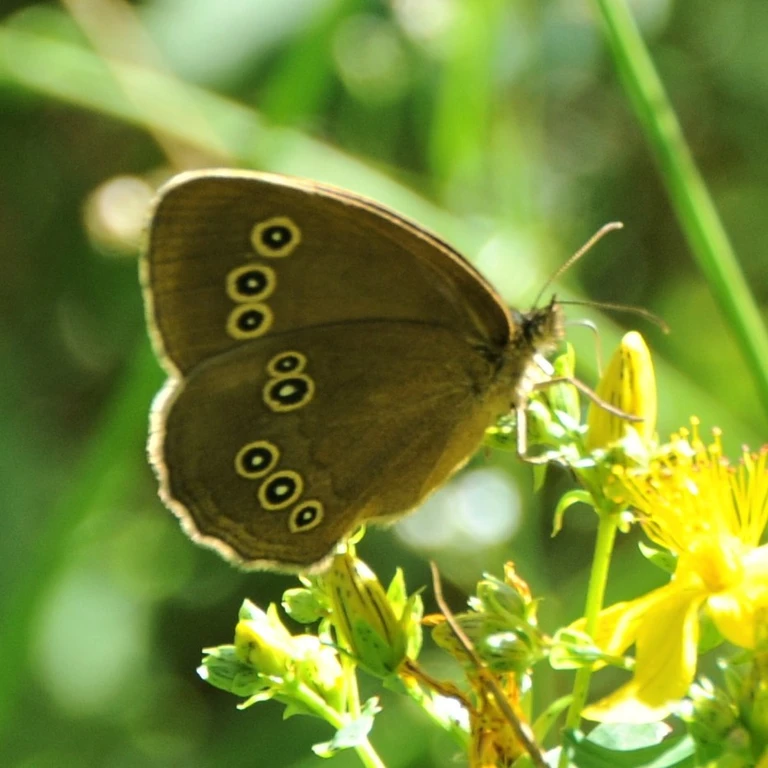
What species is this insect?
Aphantopus hyperantus
